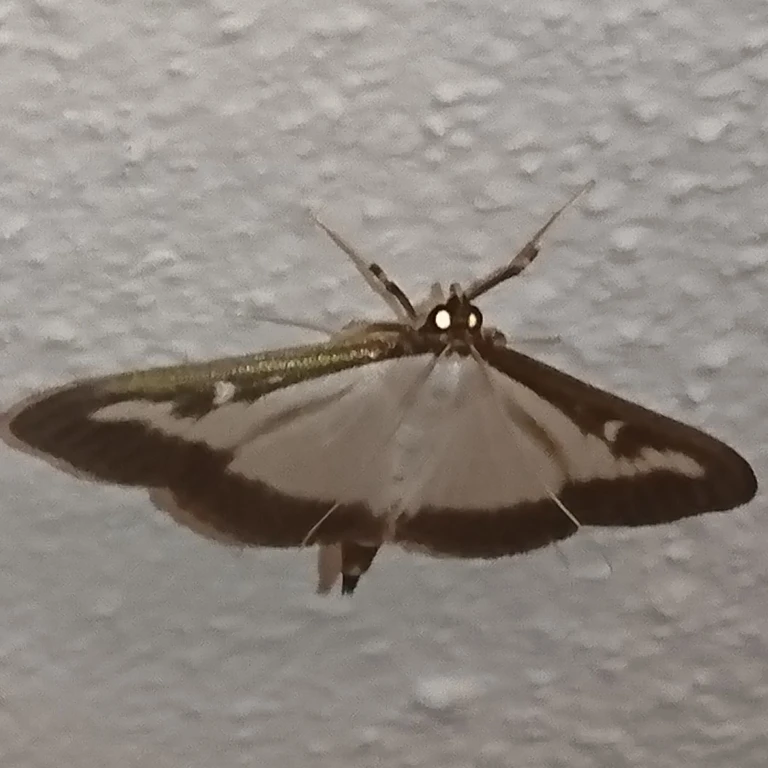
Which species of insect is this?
Cydalima perspectalis
